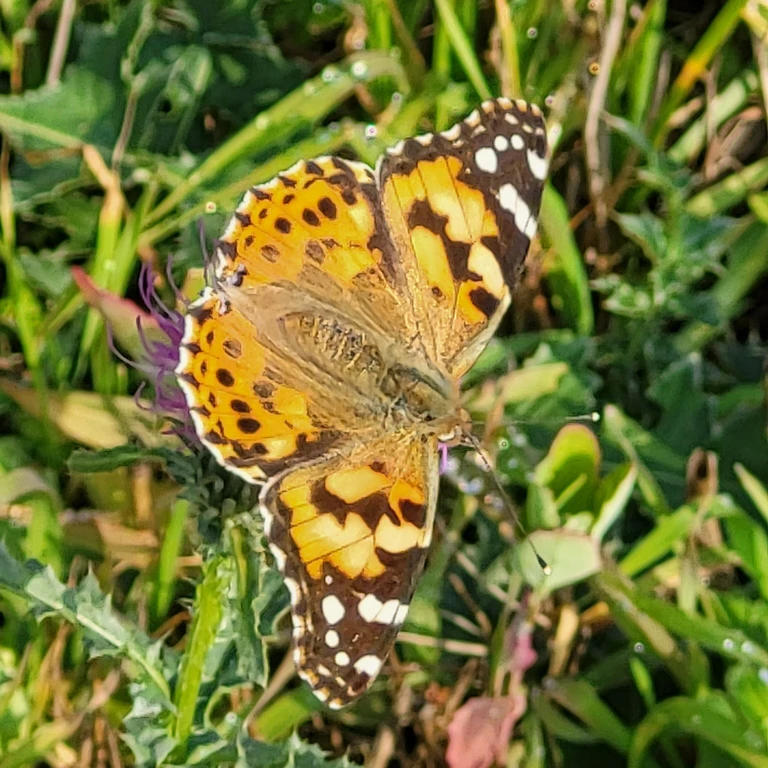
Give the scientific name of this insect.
Vanessa cardui
